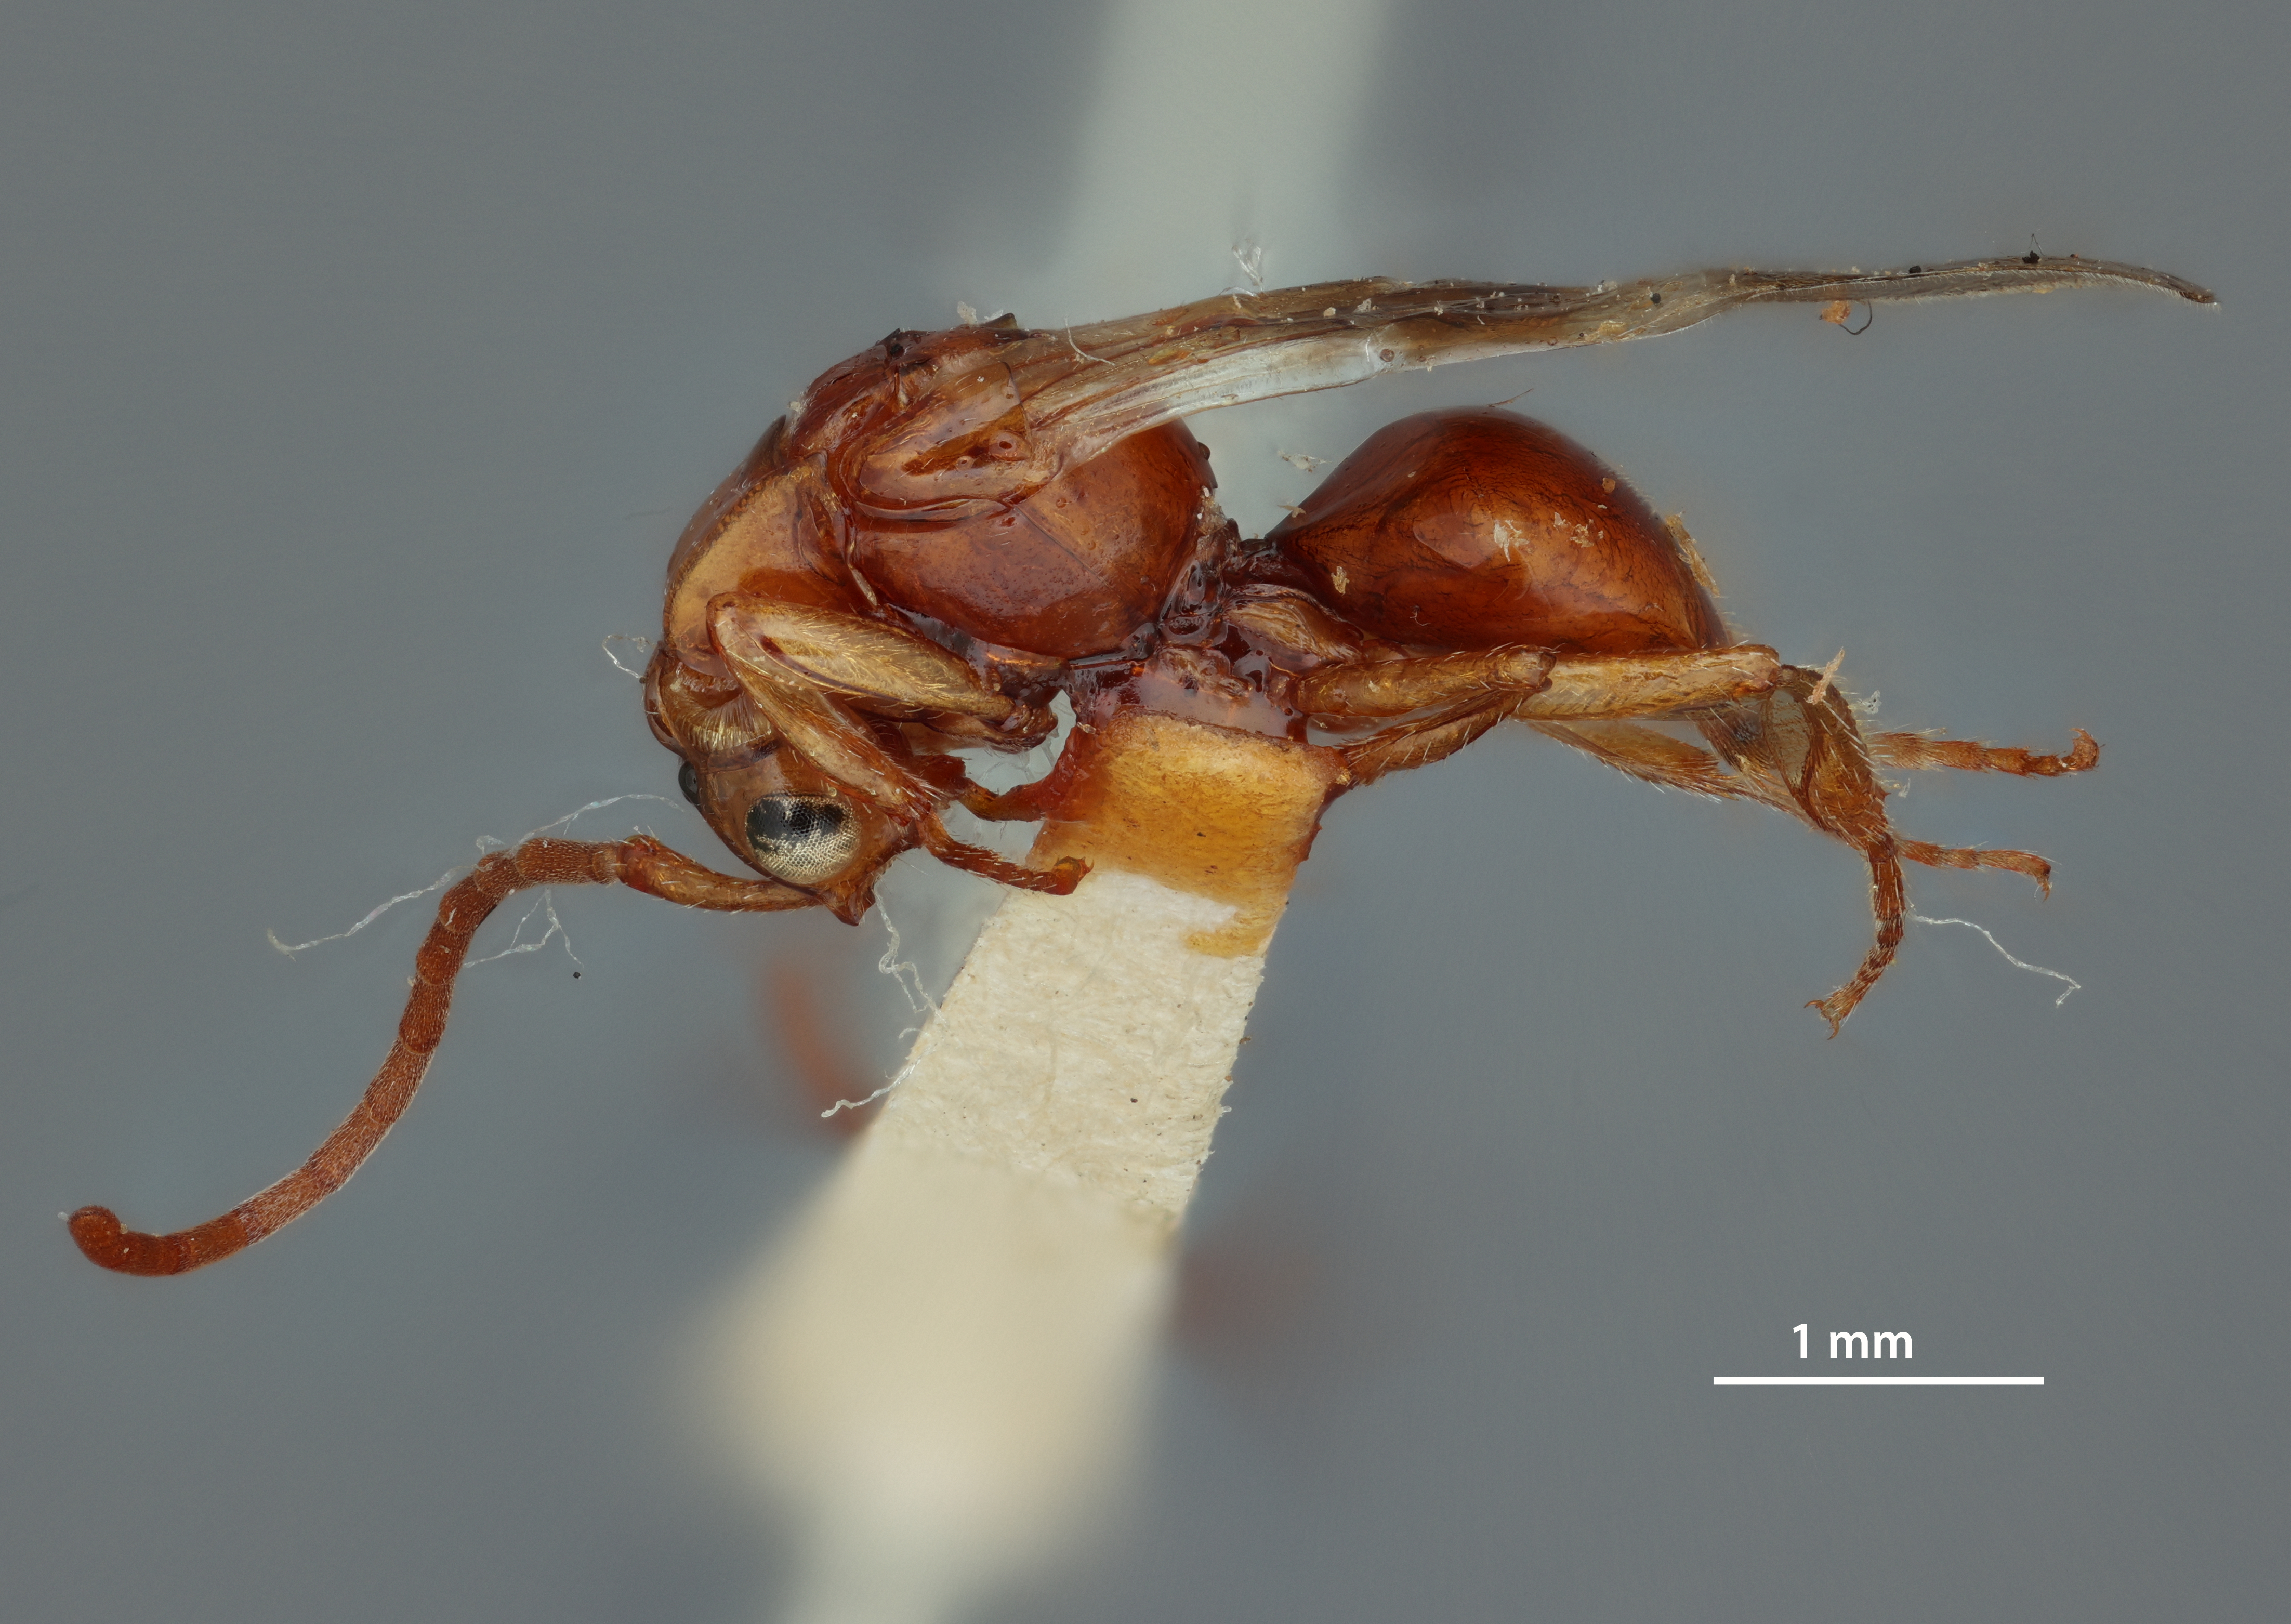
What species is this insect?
Loboscelidea philippinensis
